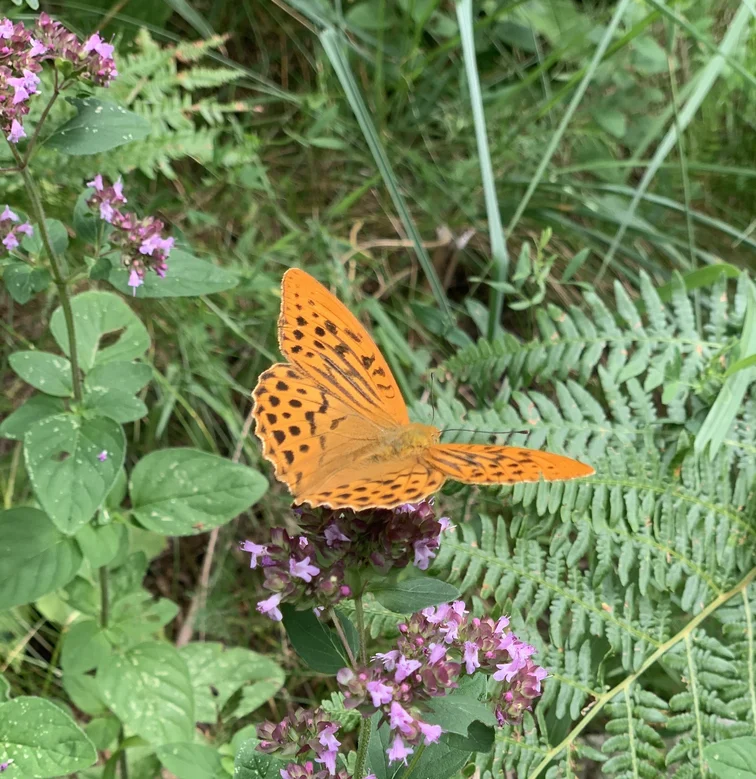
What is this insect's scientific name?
Argynnis paphia
